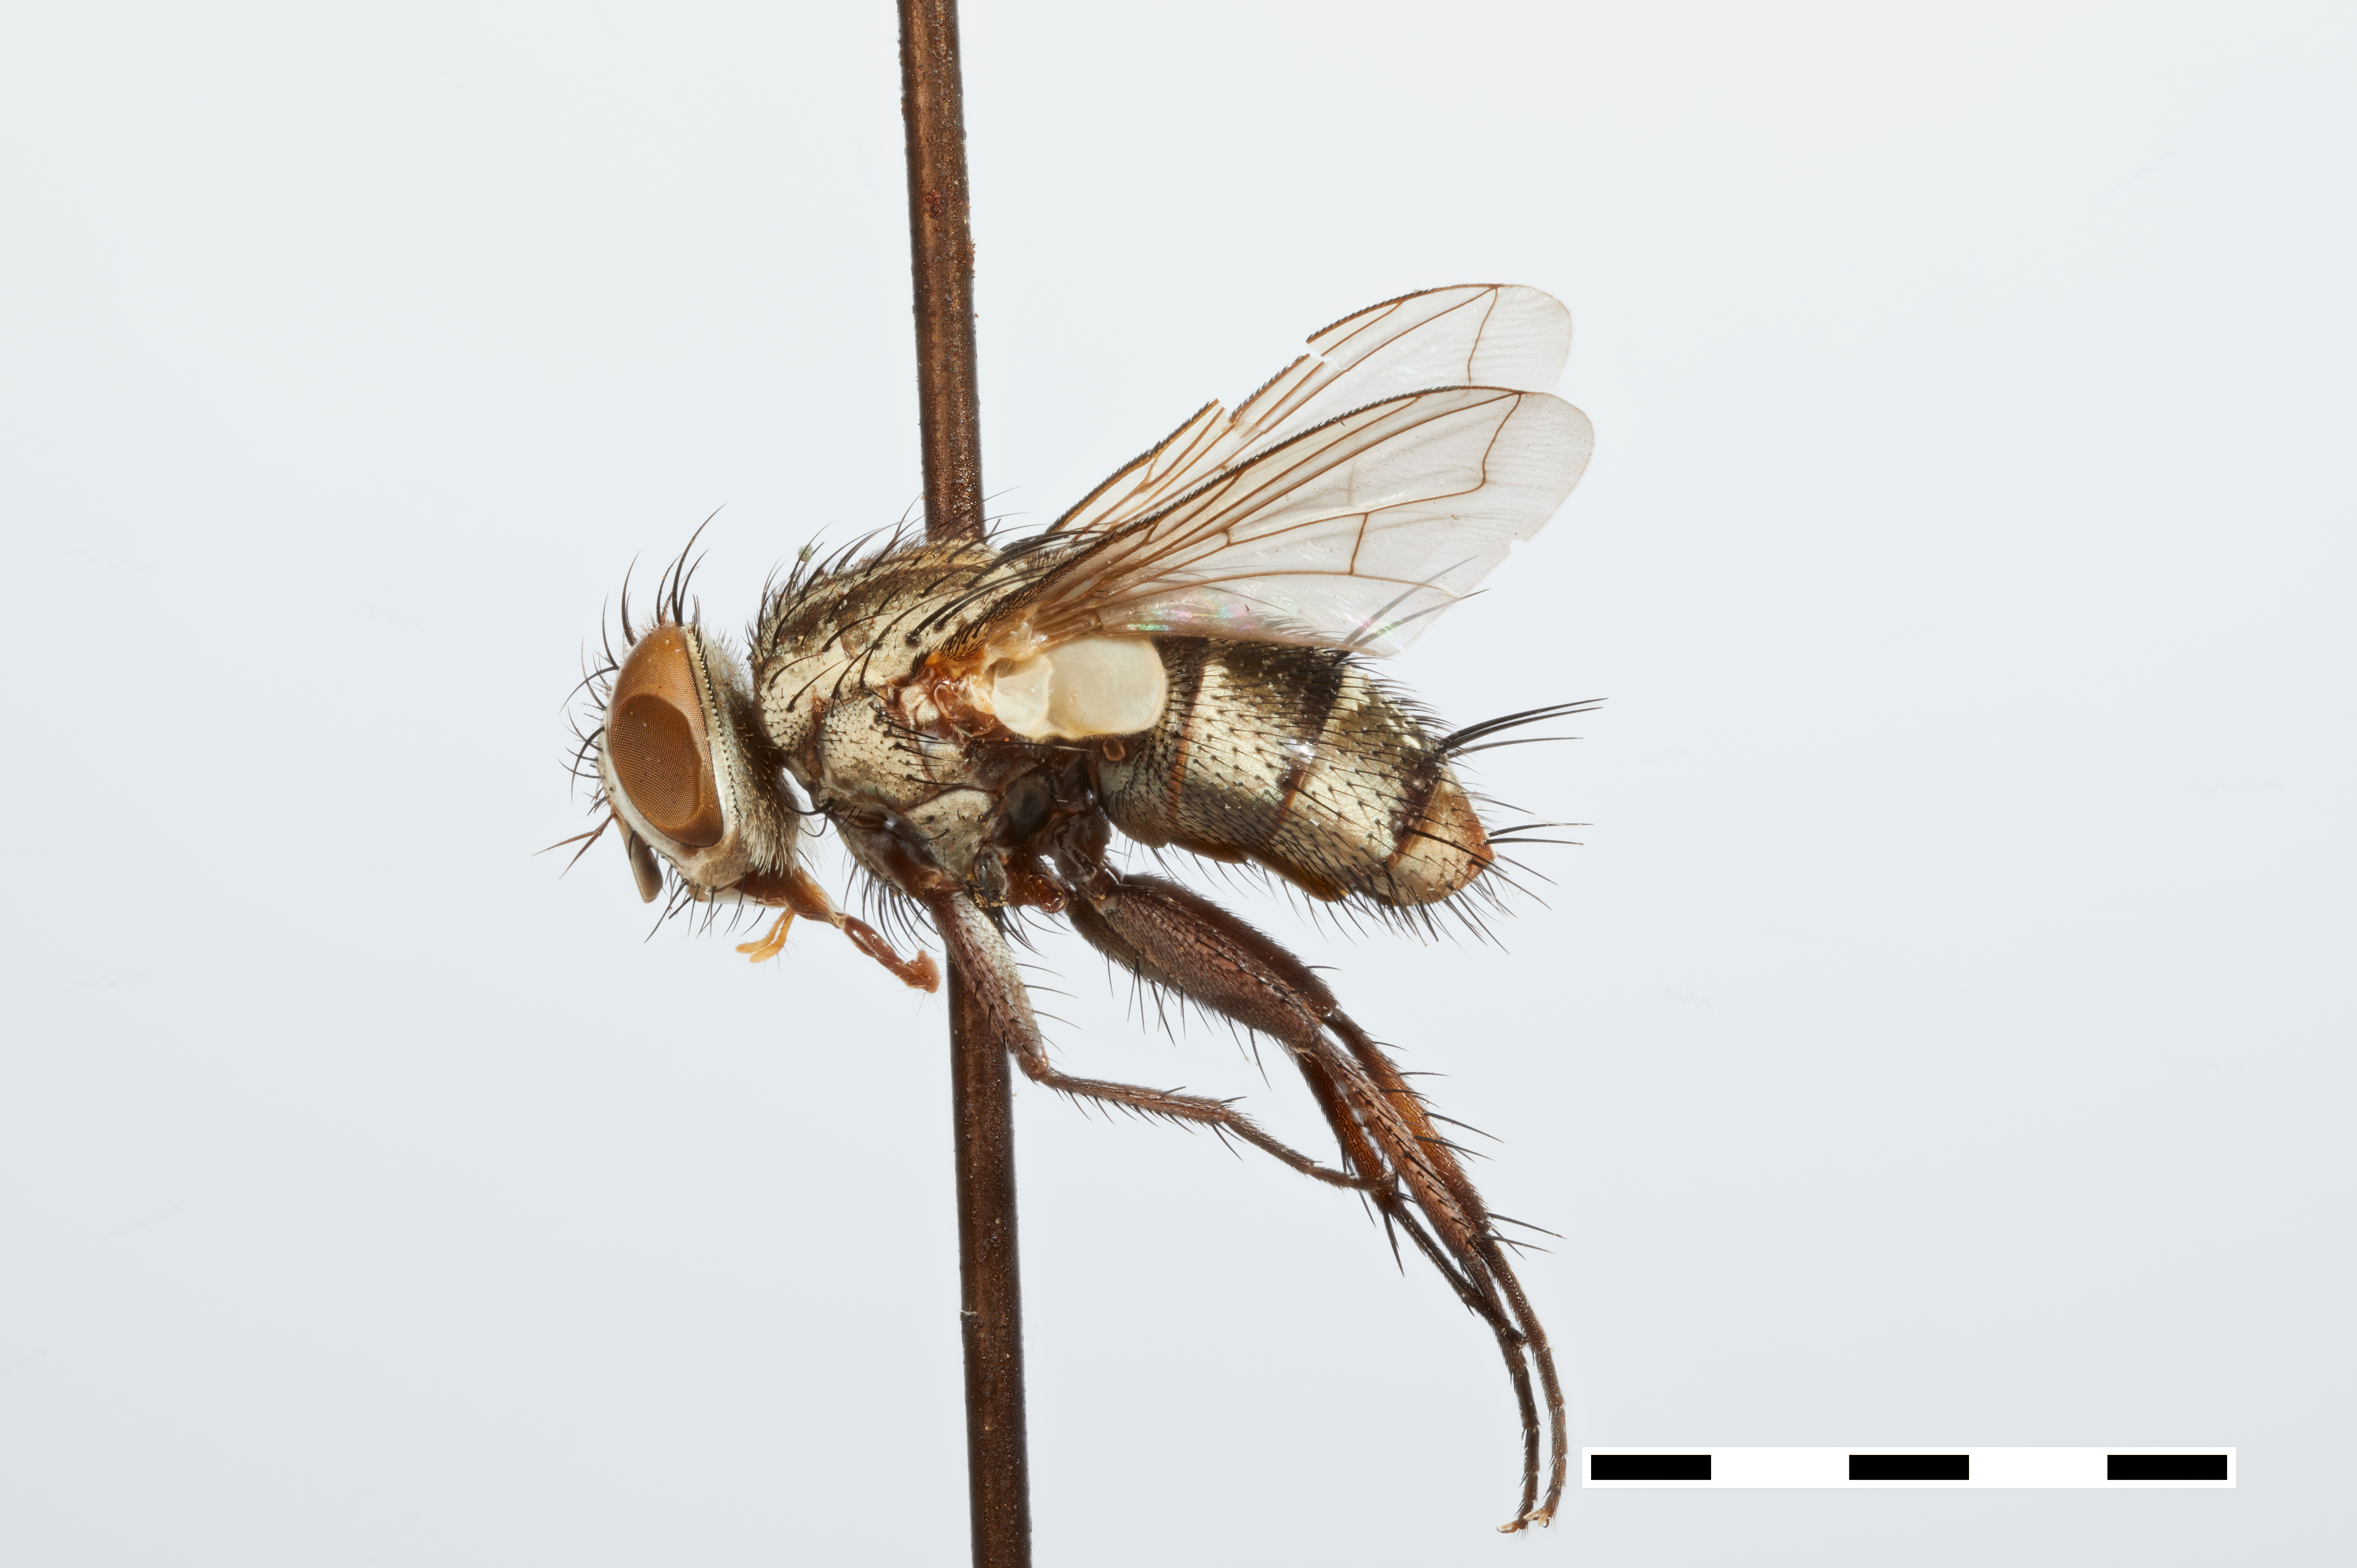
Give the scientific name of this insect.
Olenochaeta peruviana
